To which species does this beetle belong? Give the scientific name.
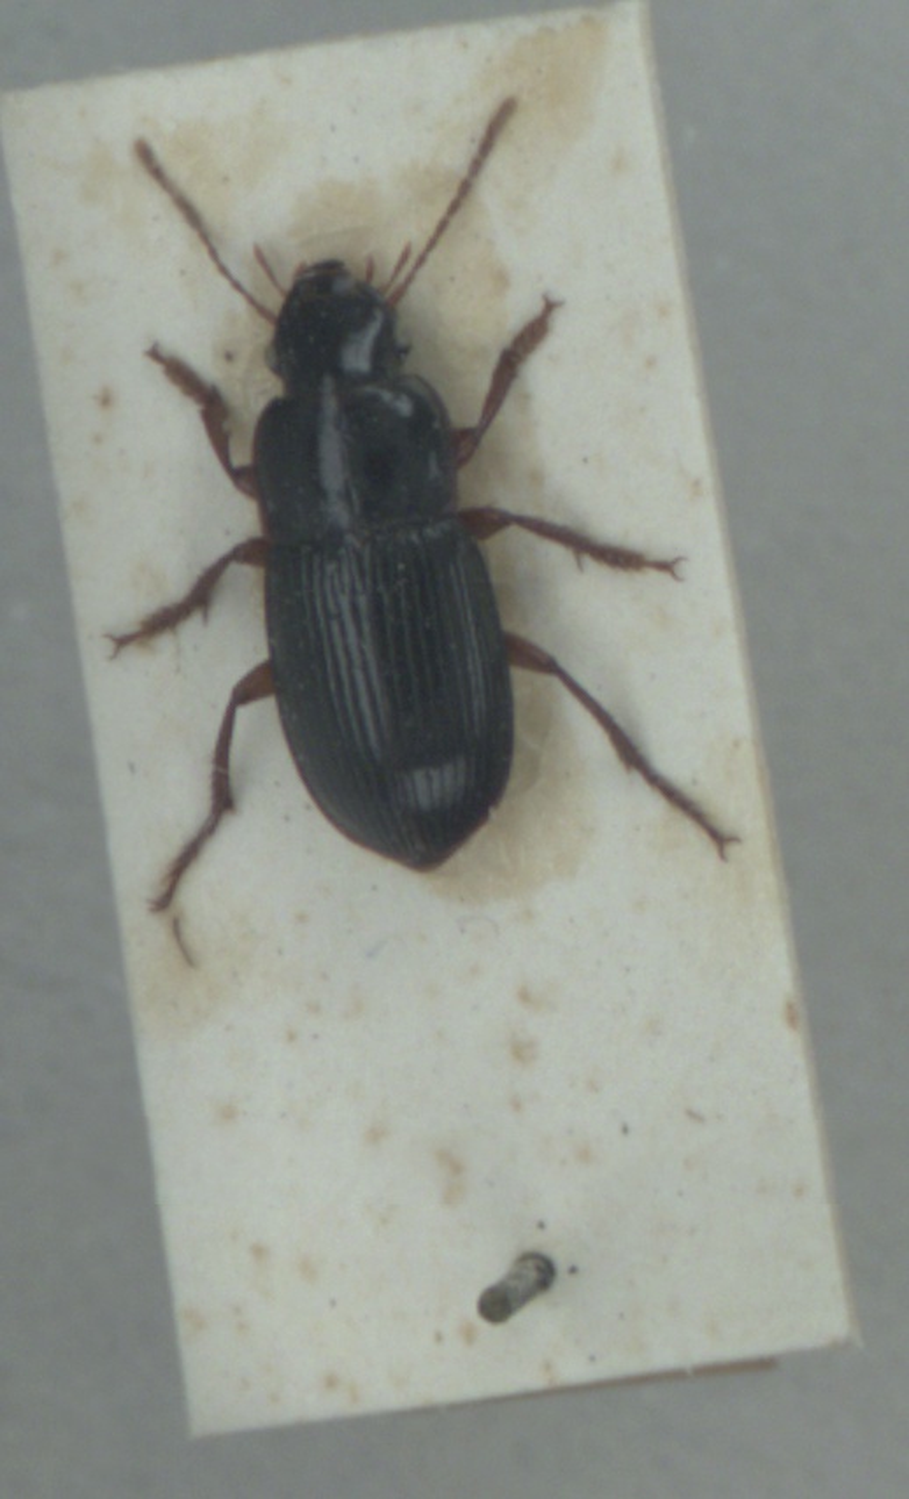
Harpalus latus
